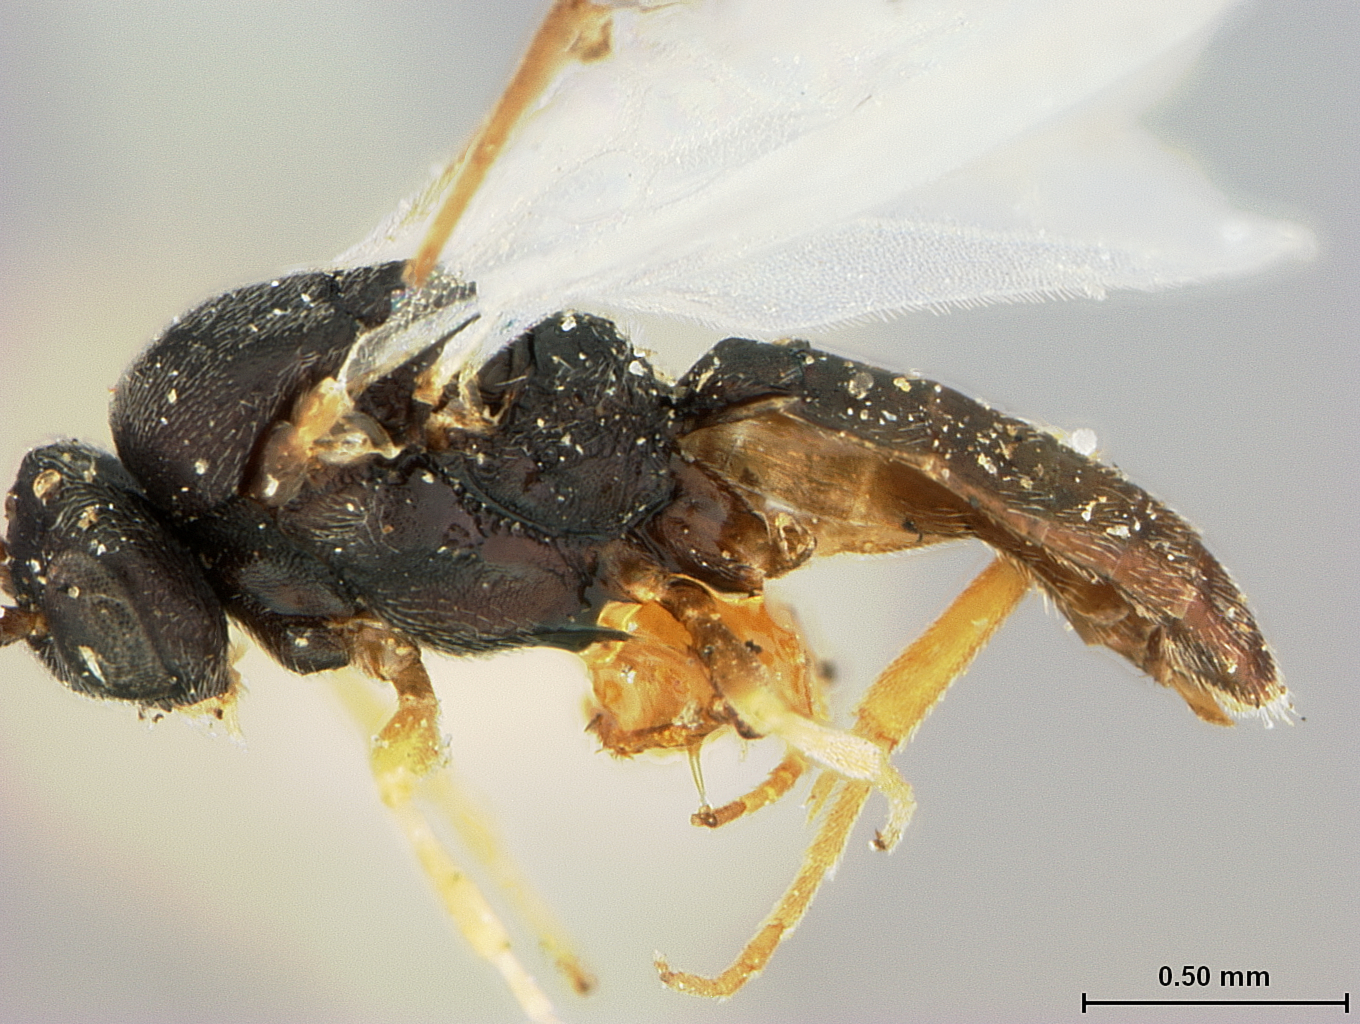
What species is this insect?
Elasmosoma bakeri
